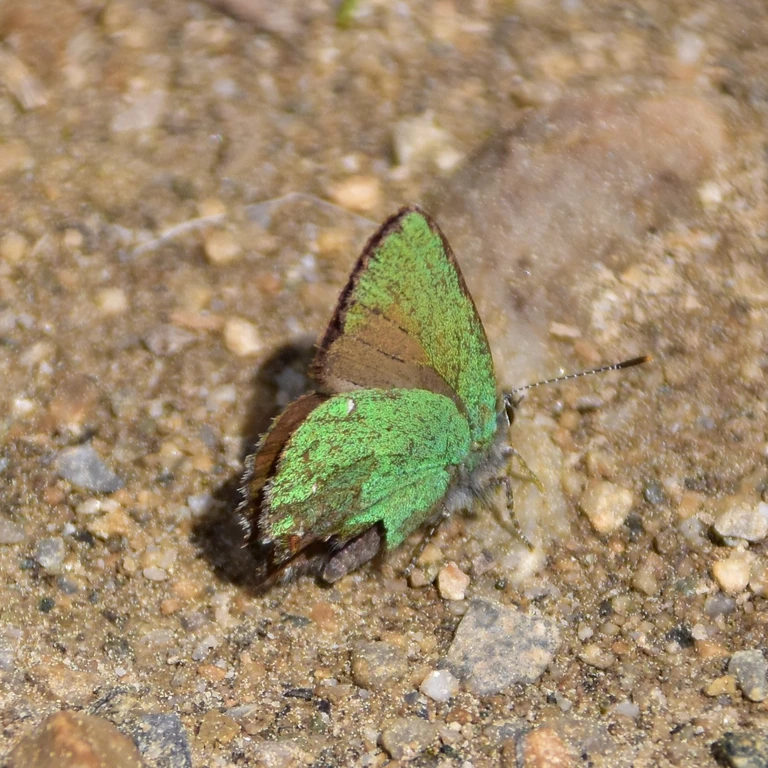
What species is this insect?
Callophrys rubi
